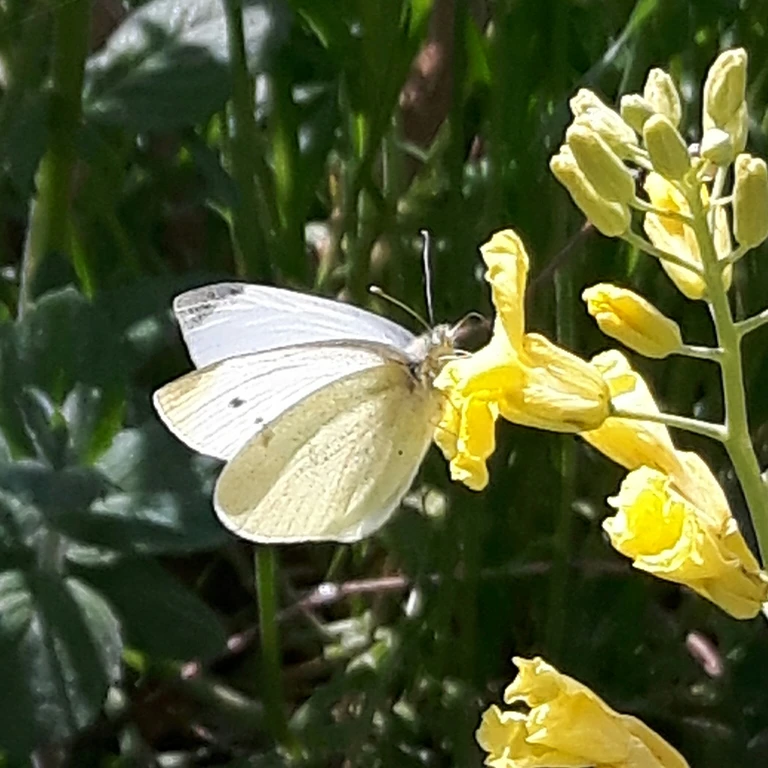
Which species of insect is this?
Pieris rapae
